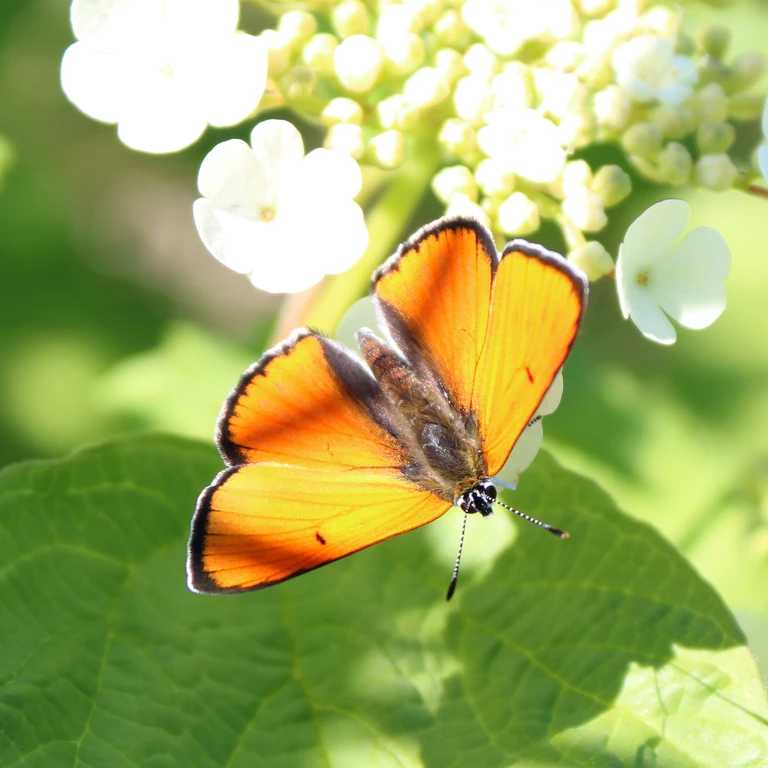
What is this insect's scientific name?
Lycaena dispar
